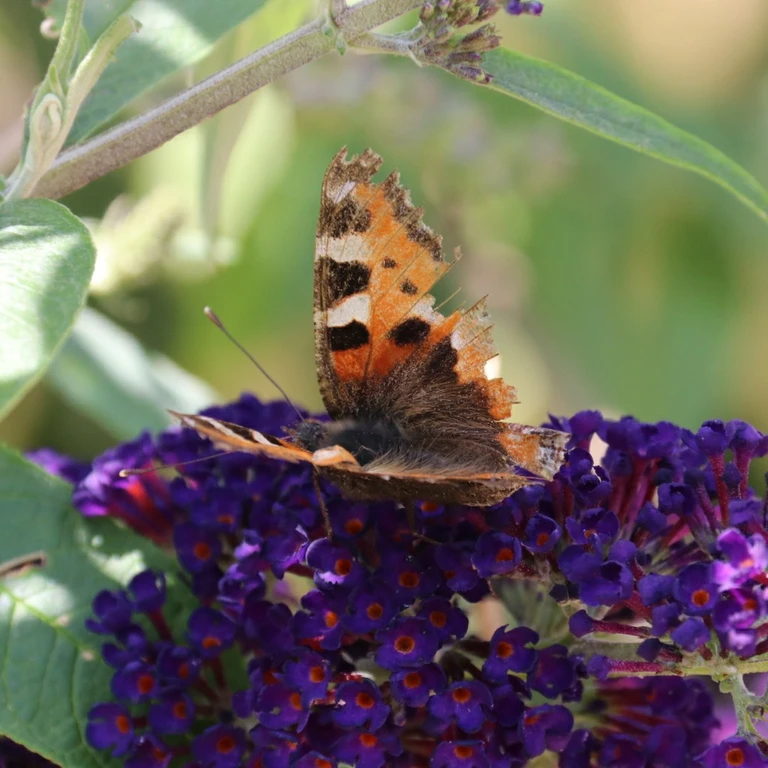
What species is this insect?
Aglais urticae
